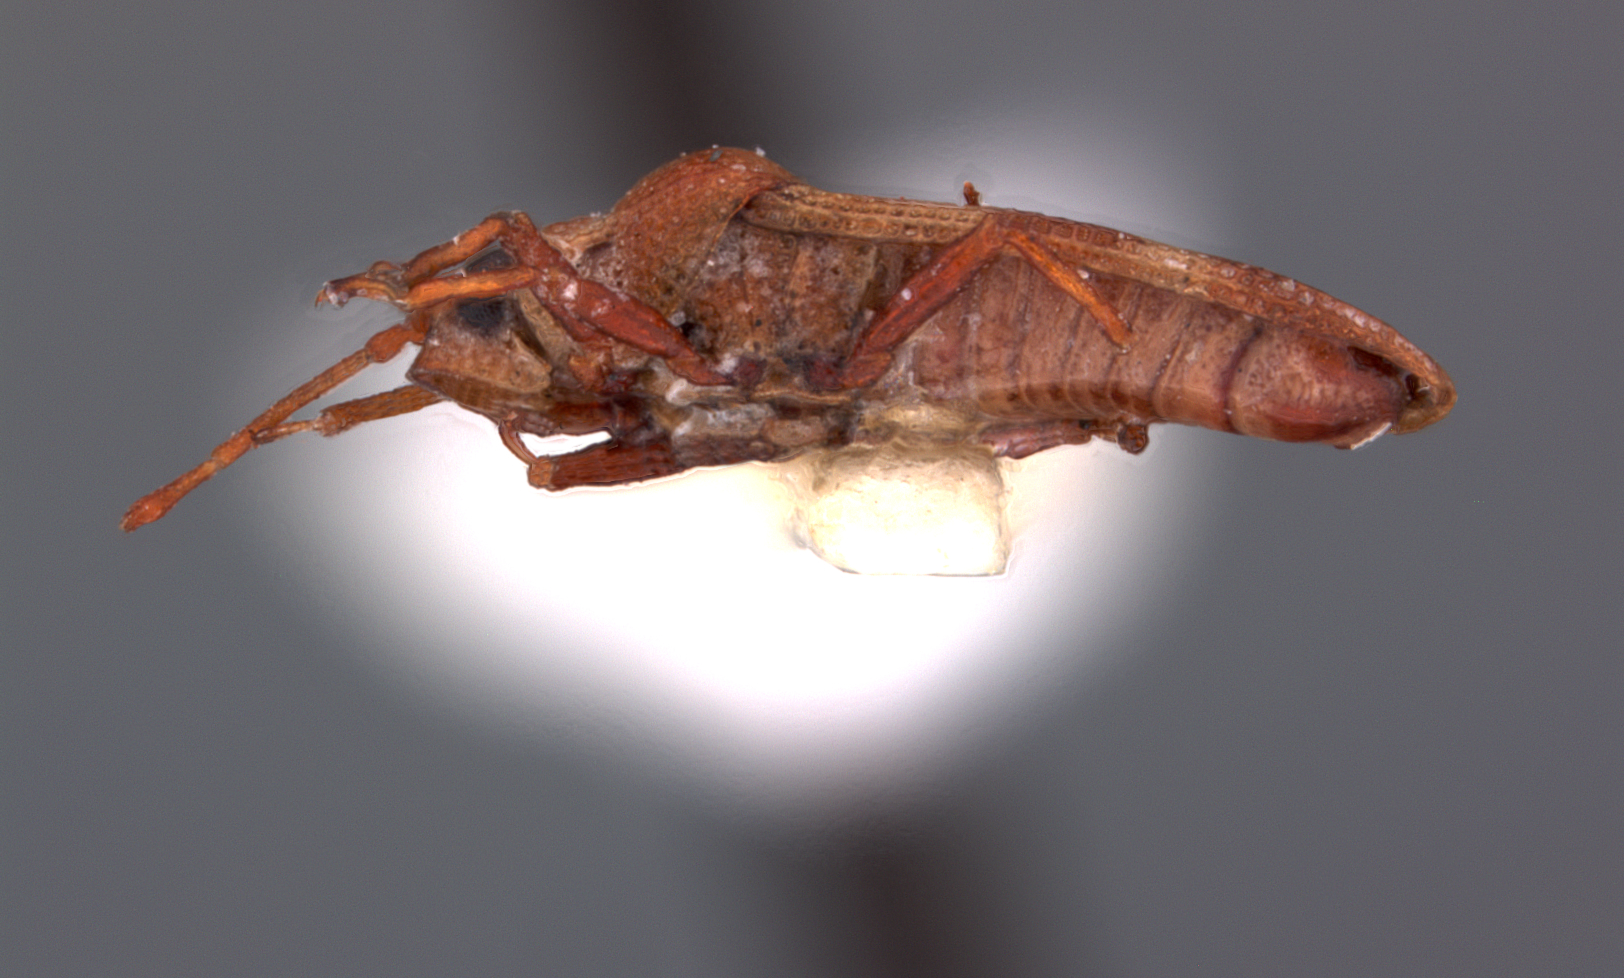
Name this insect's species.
Malandiola minys
